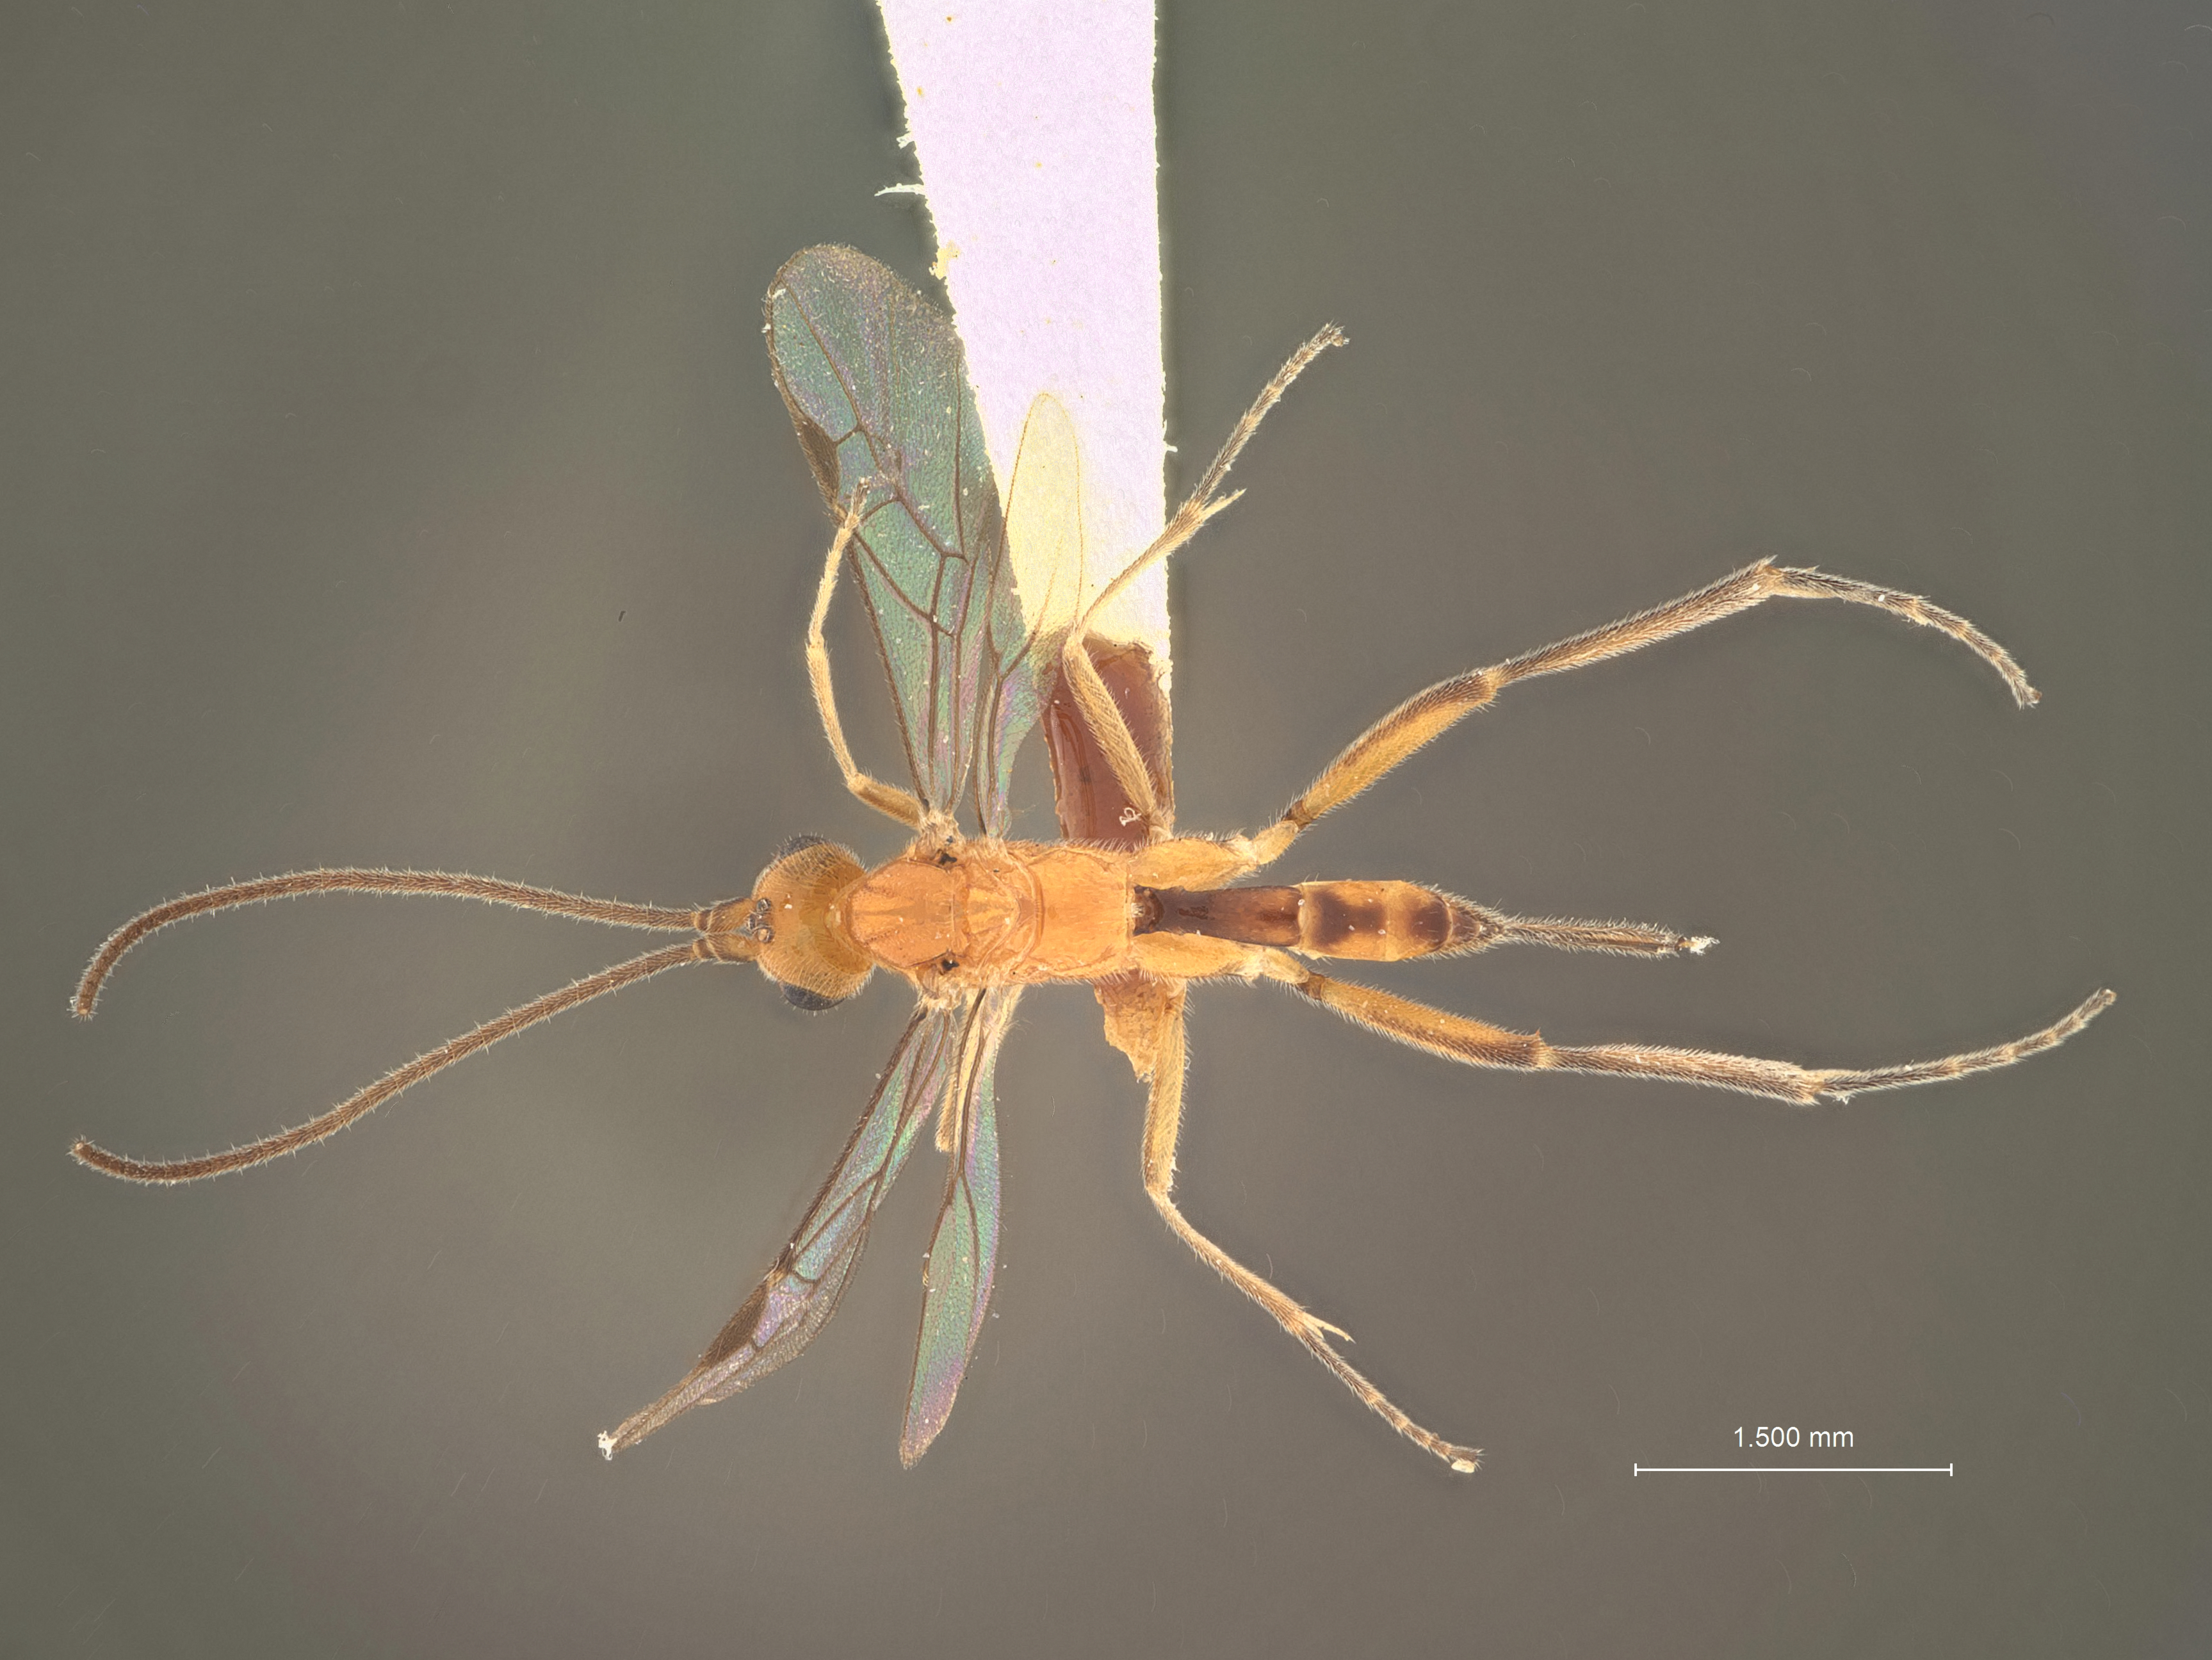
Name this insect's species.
Stantonia lamprosemae
